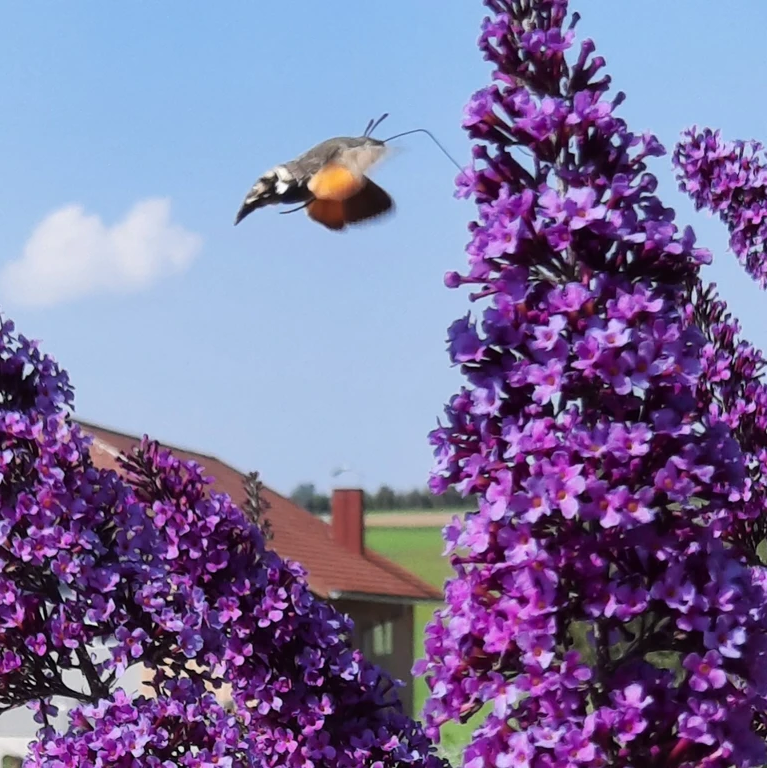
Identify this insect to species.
Macroglossum stellatarum
